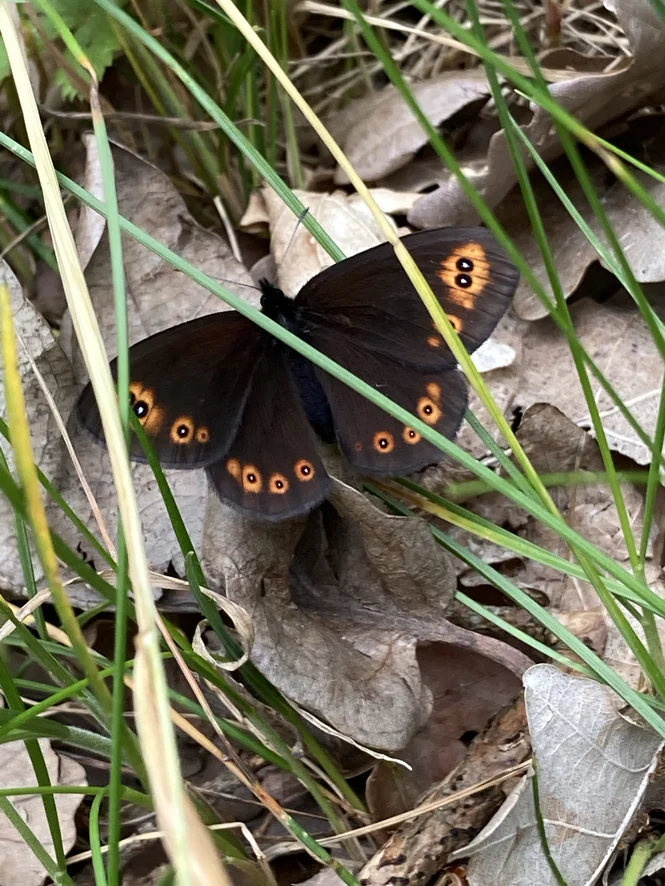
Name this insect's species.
Erebia medusa
